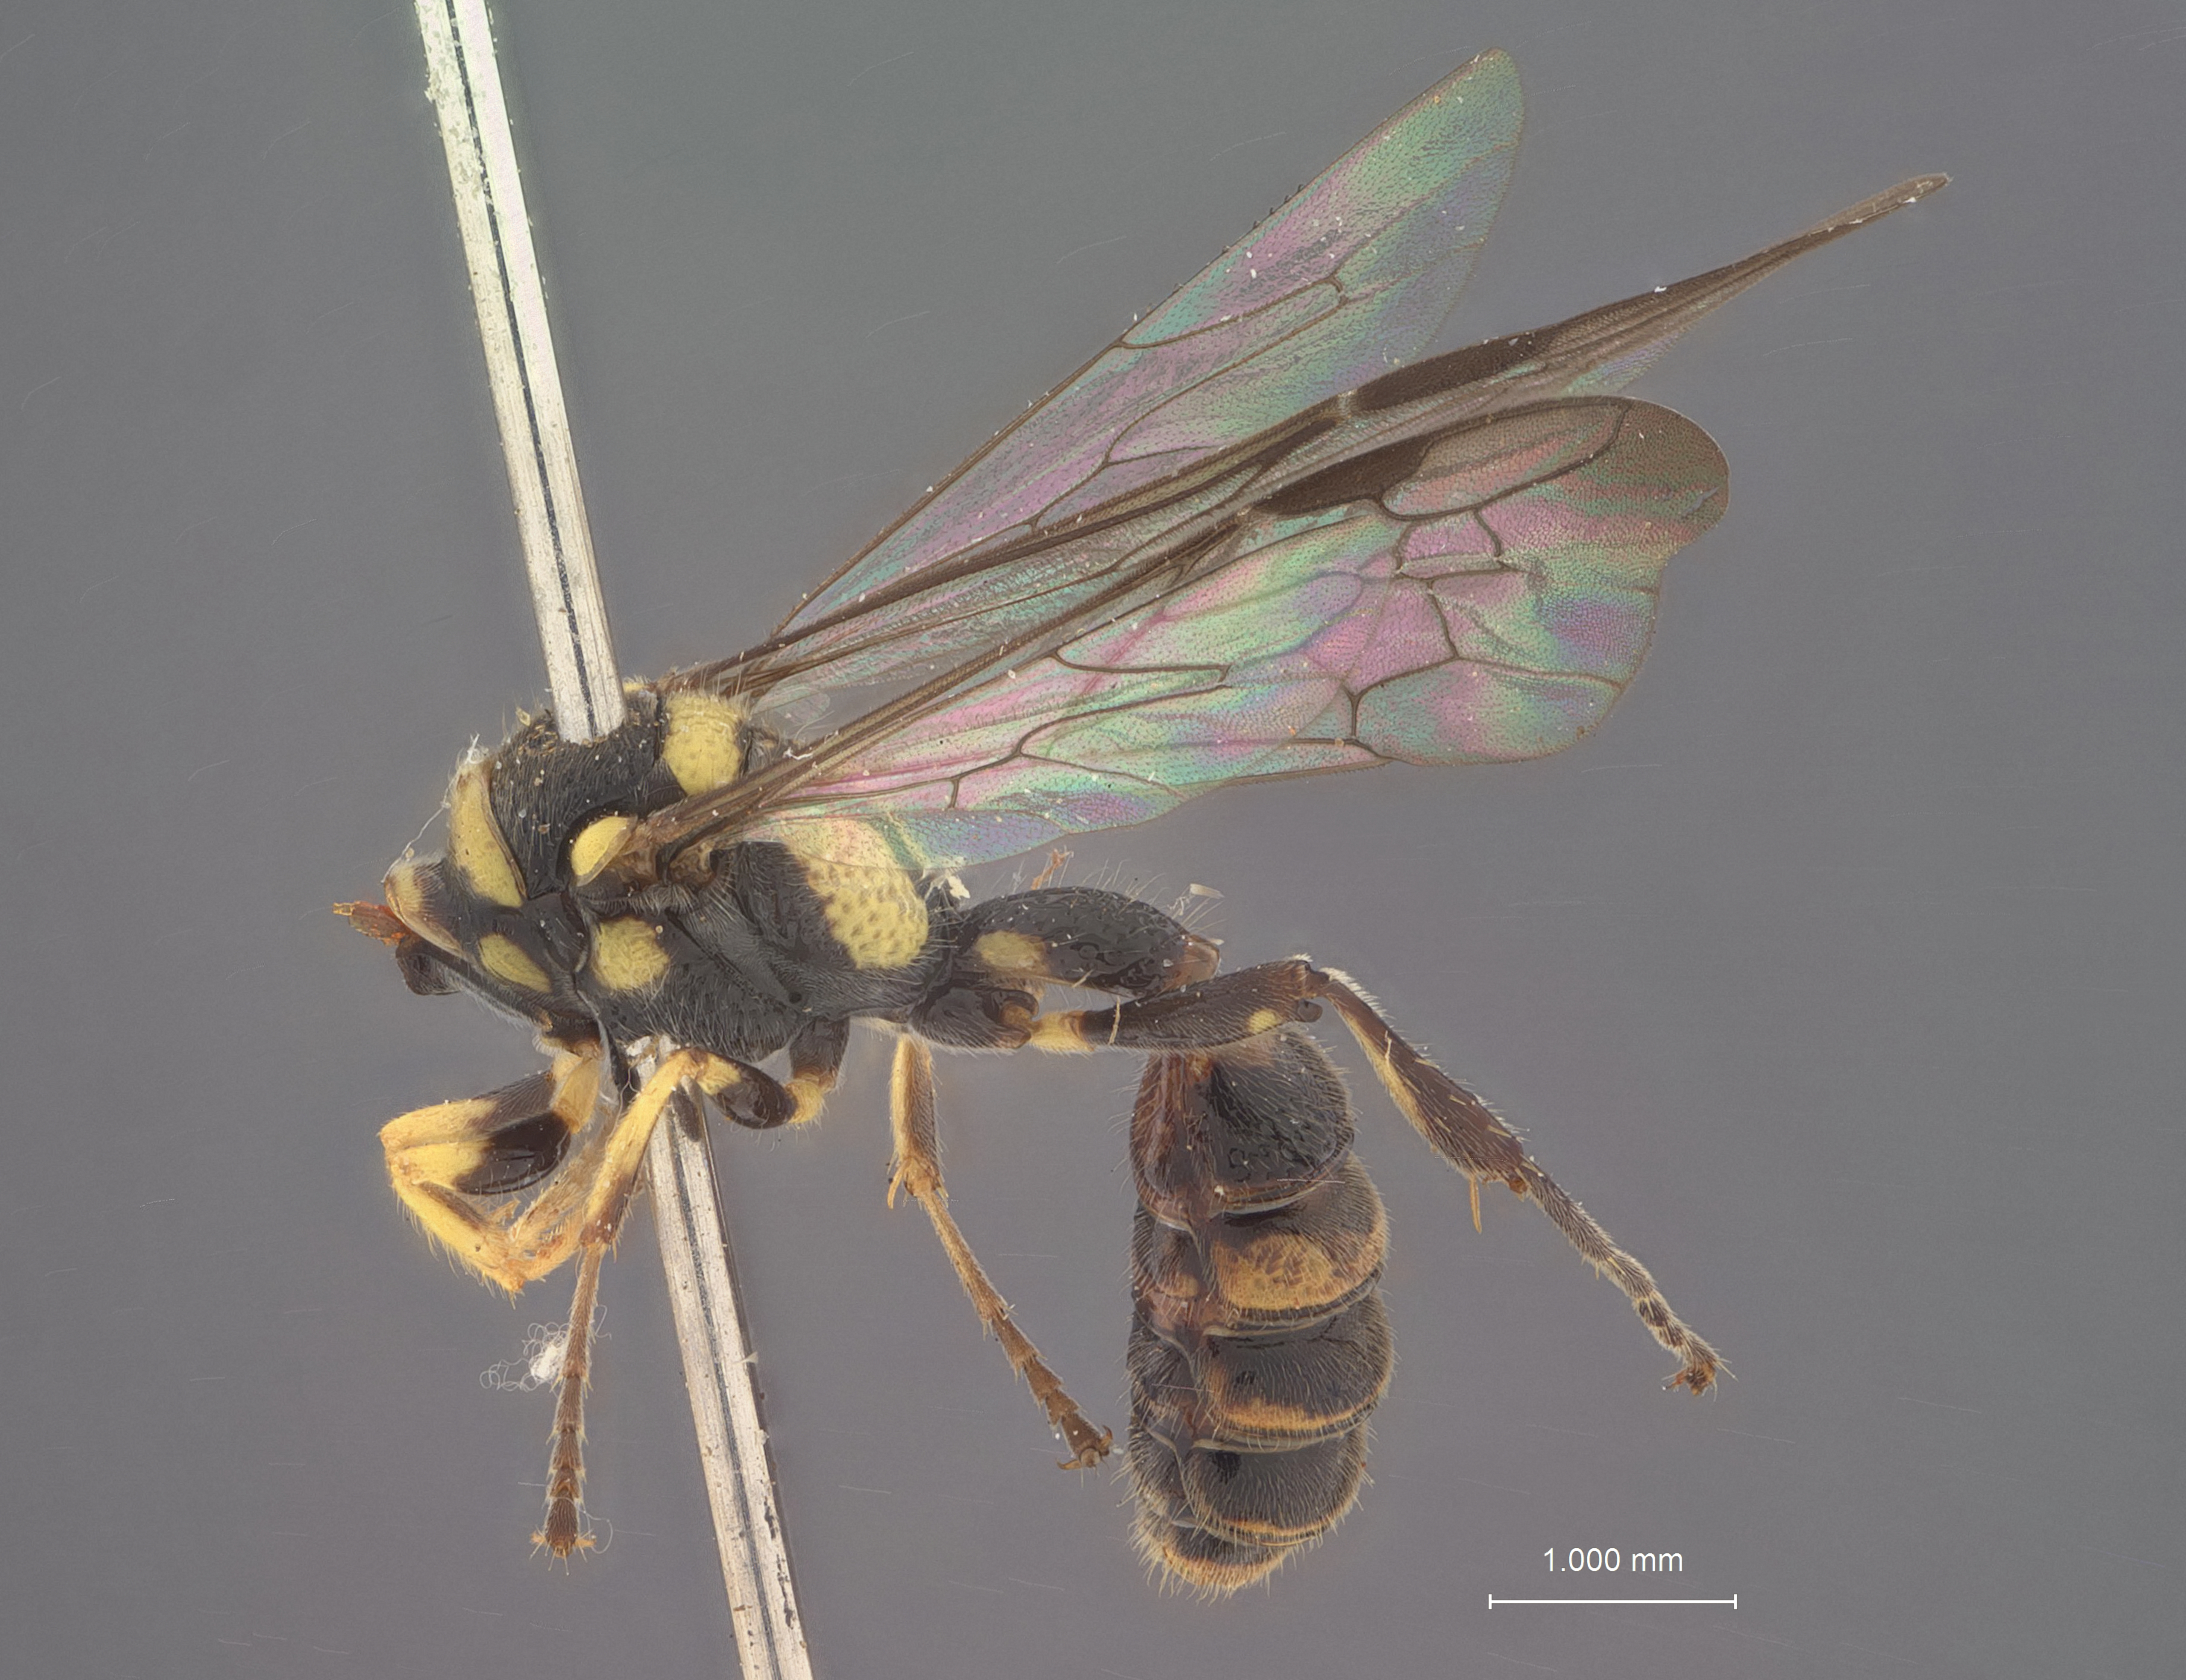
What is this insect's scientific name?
Cerceris specifica
